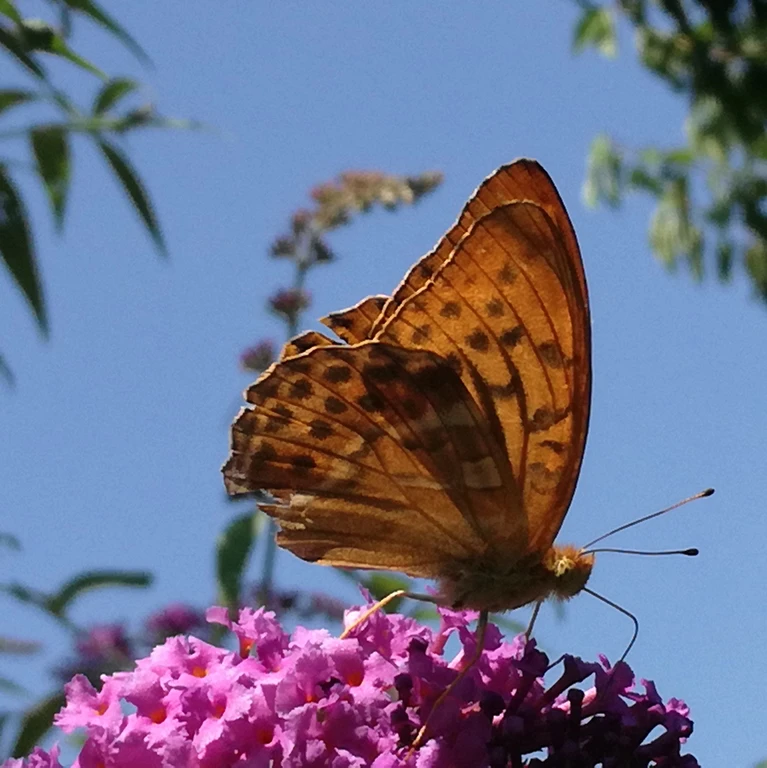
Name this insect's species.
Argynnis paphia
